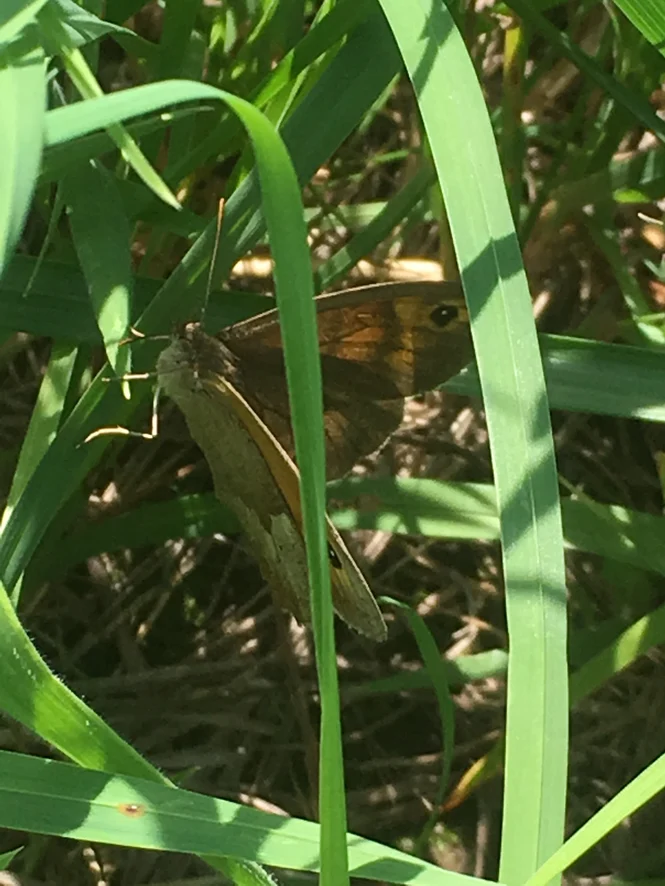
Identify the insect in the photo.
Maniola jurtina
